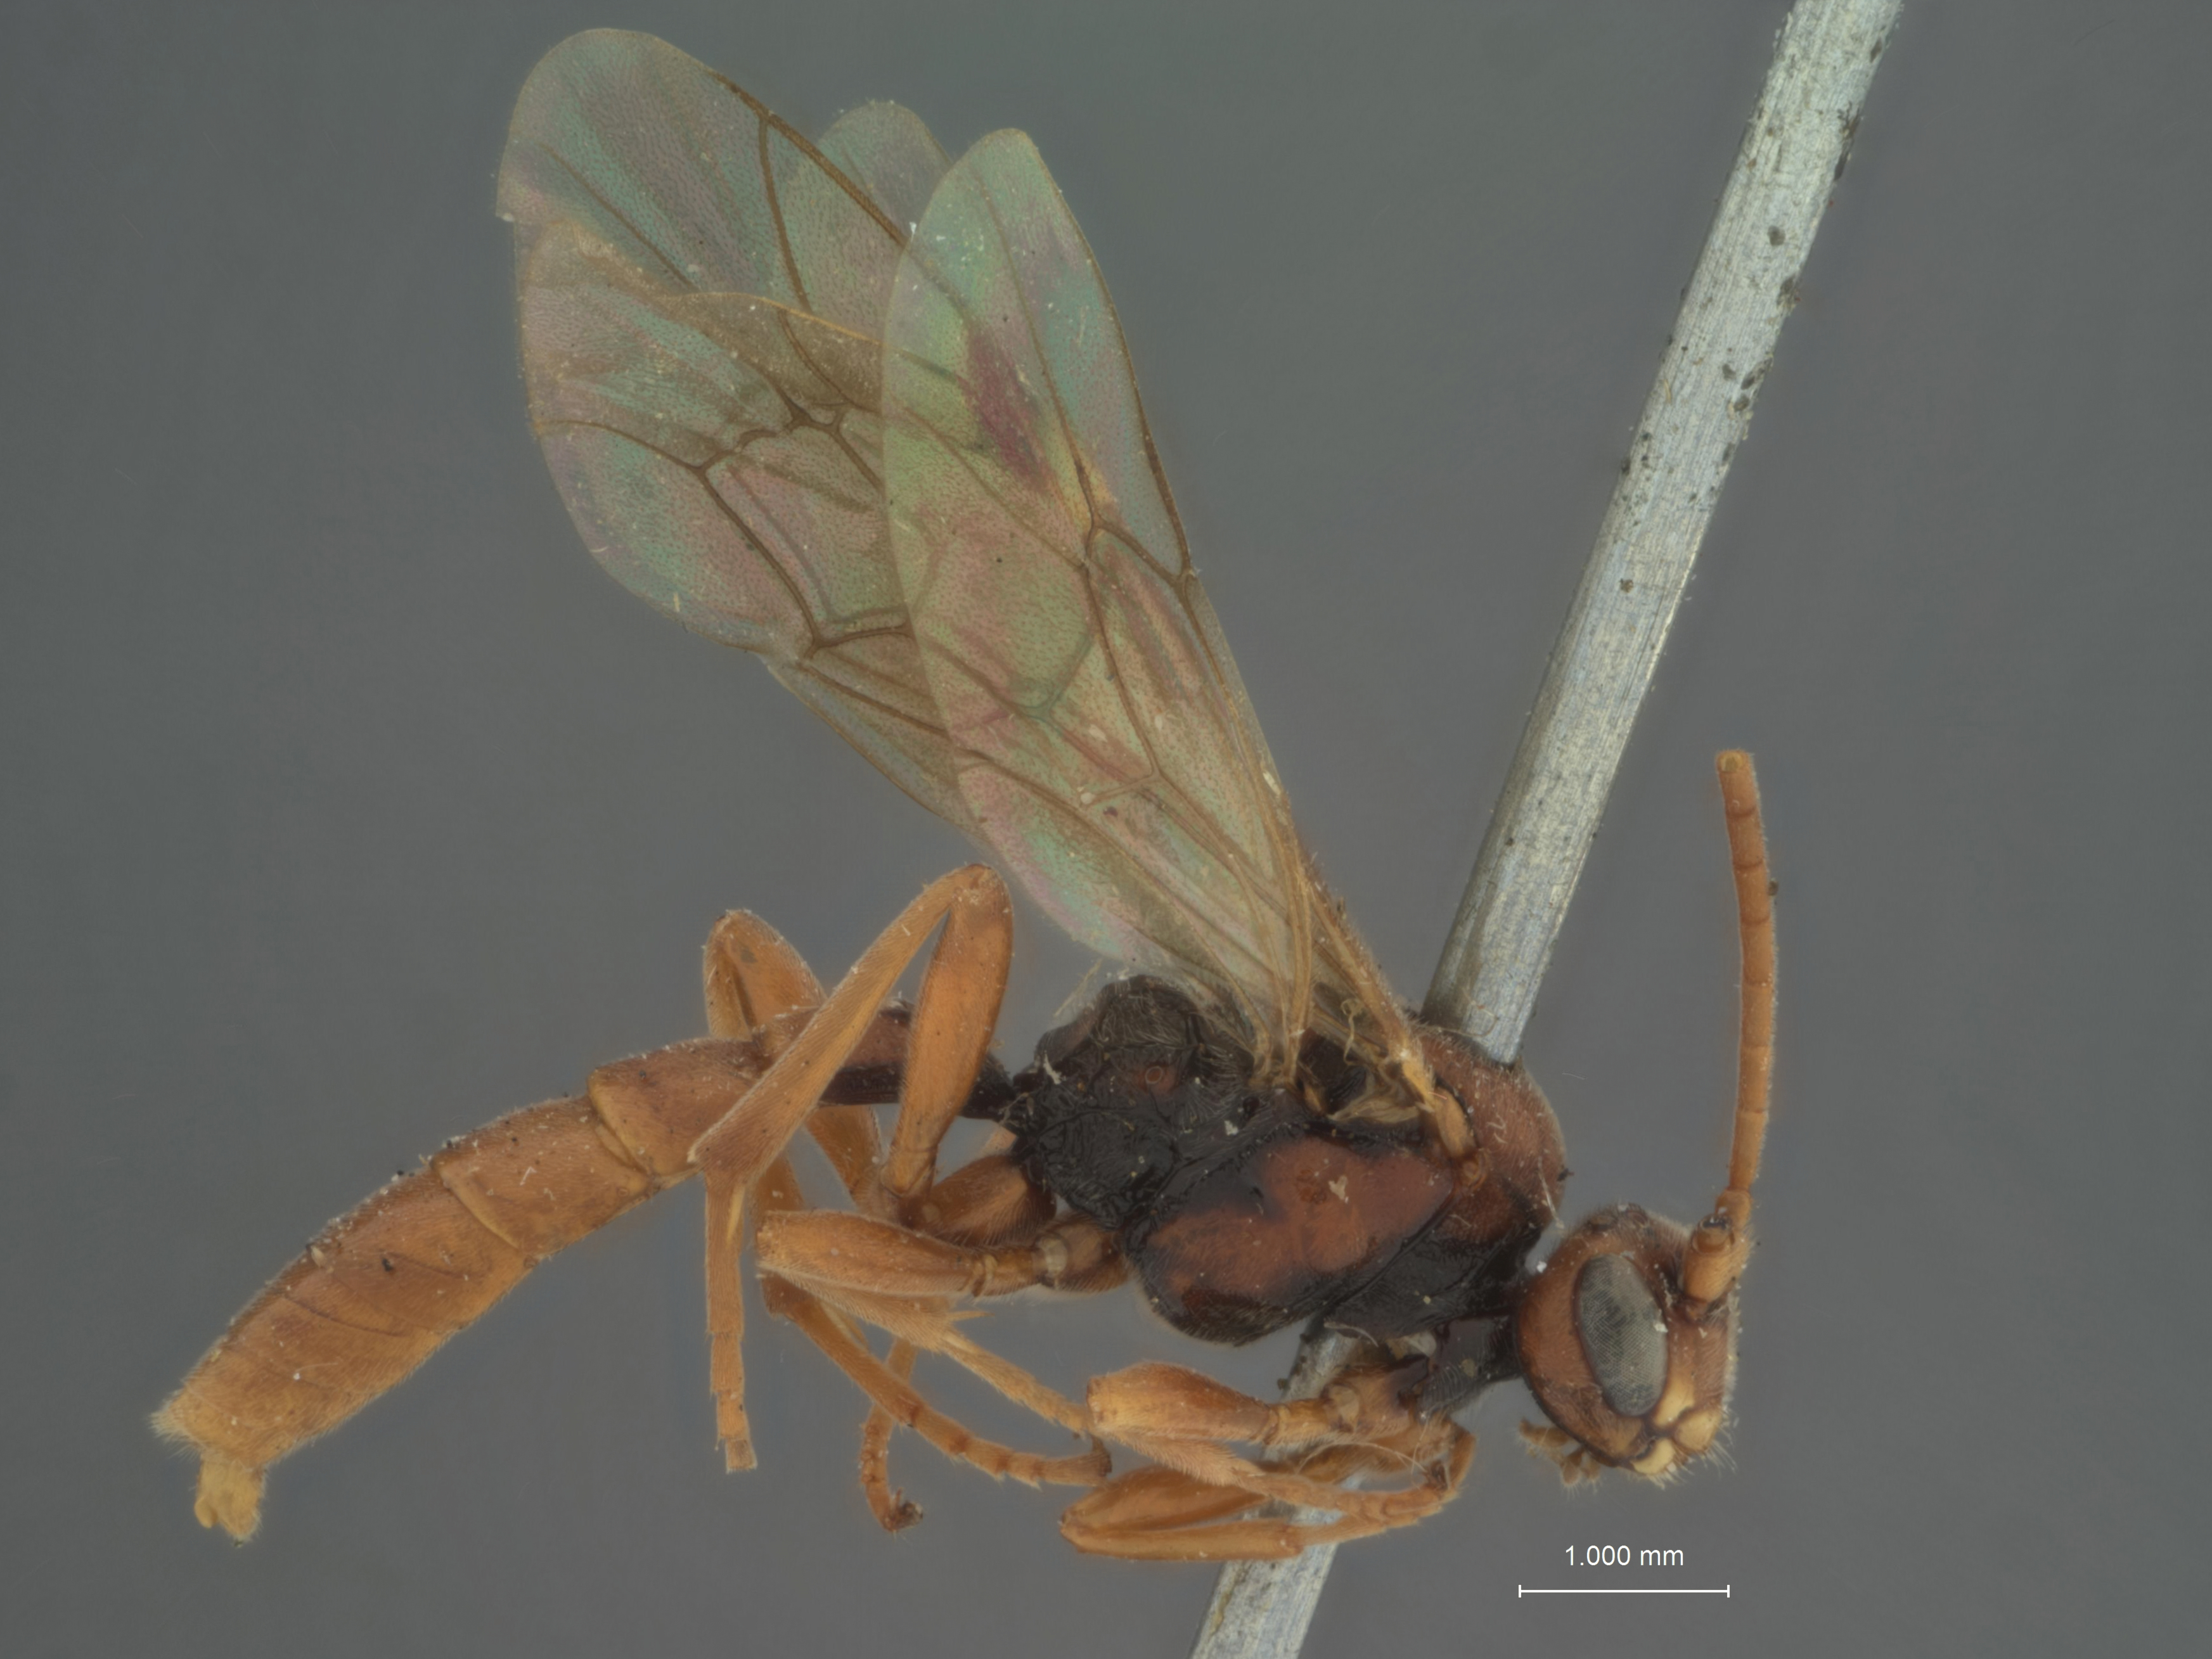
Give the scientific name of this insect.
Trophoctonus insularis
